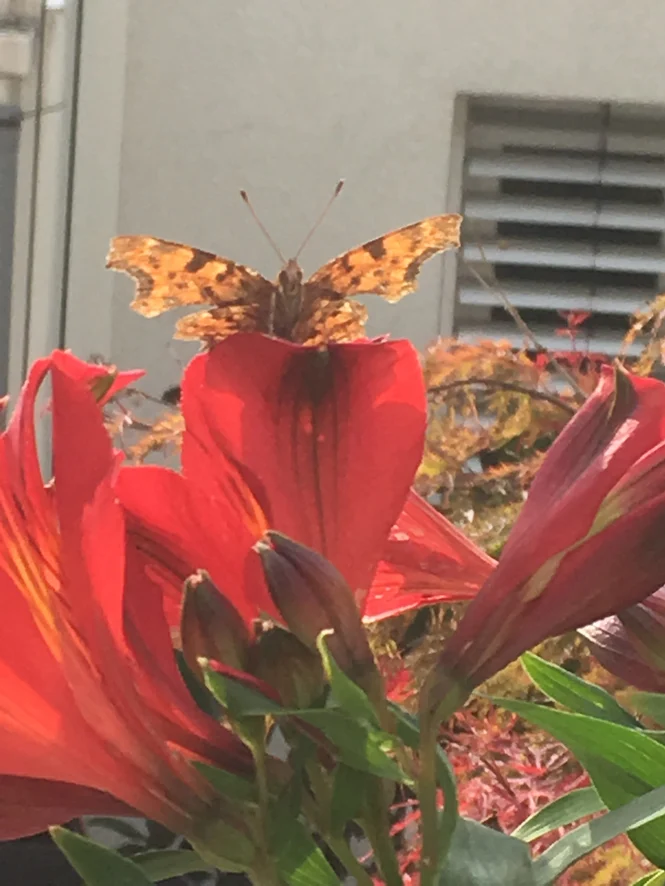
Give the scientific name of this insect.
Polygonia c-album
